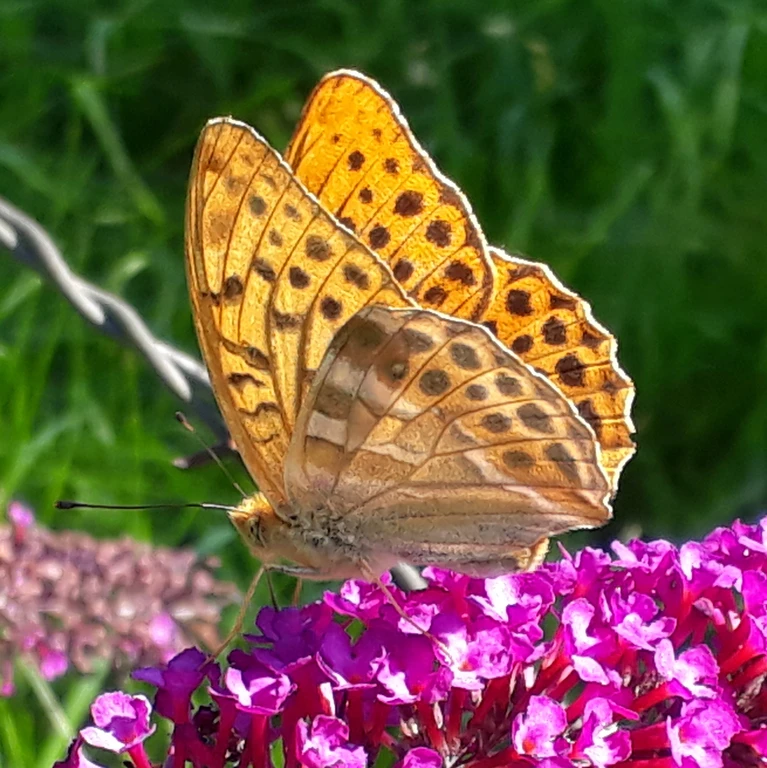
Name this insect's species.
Argynnis paphia
